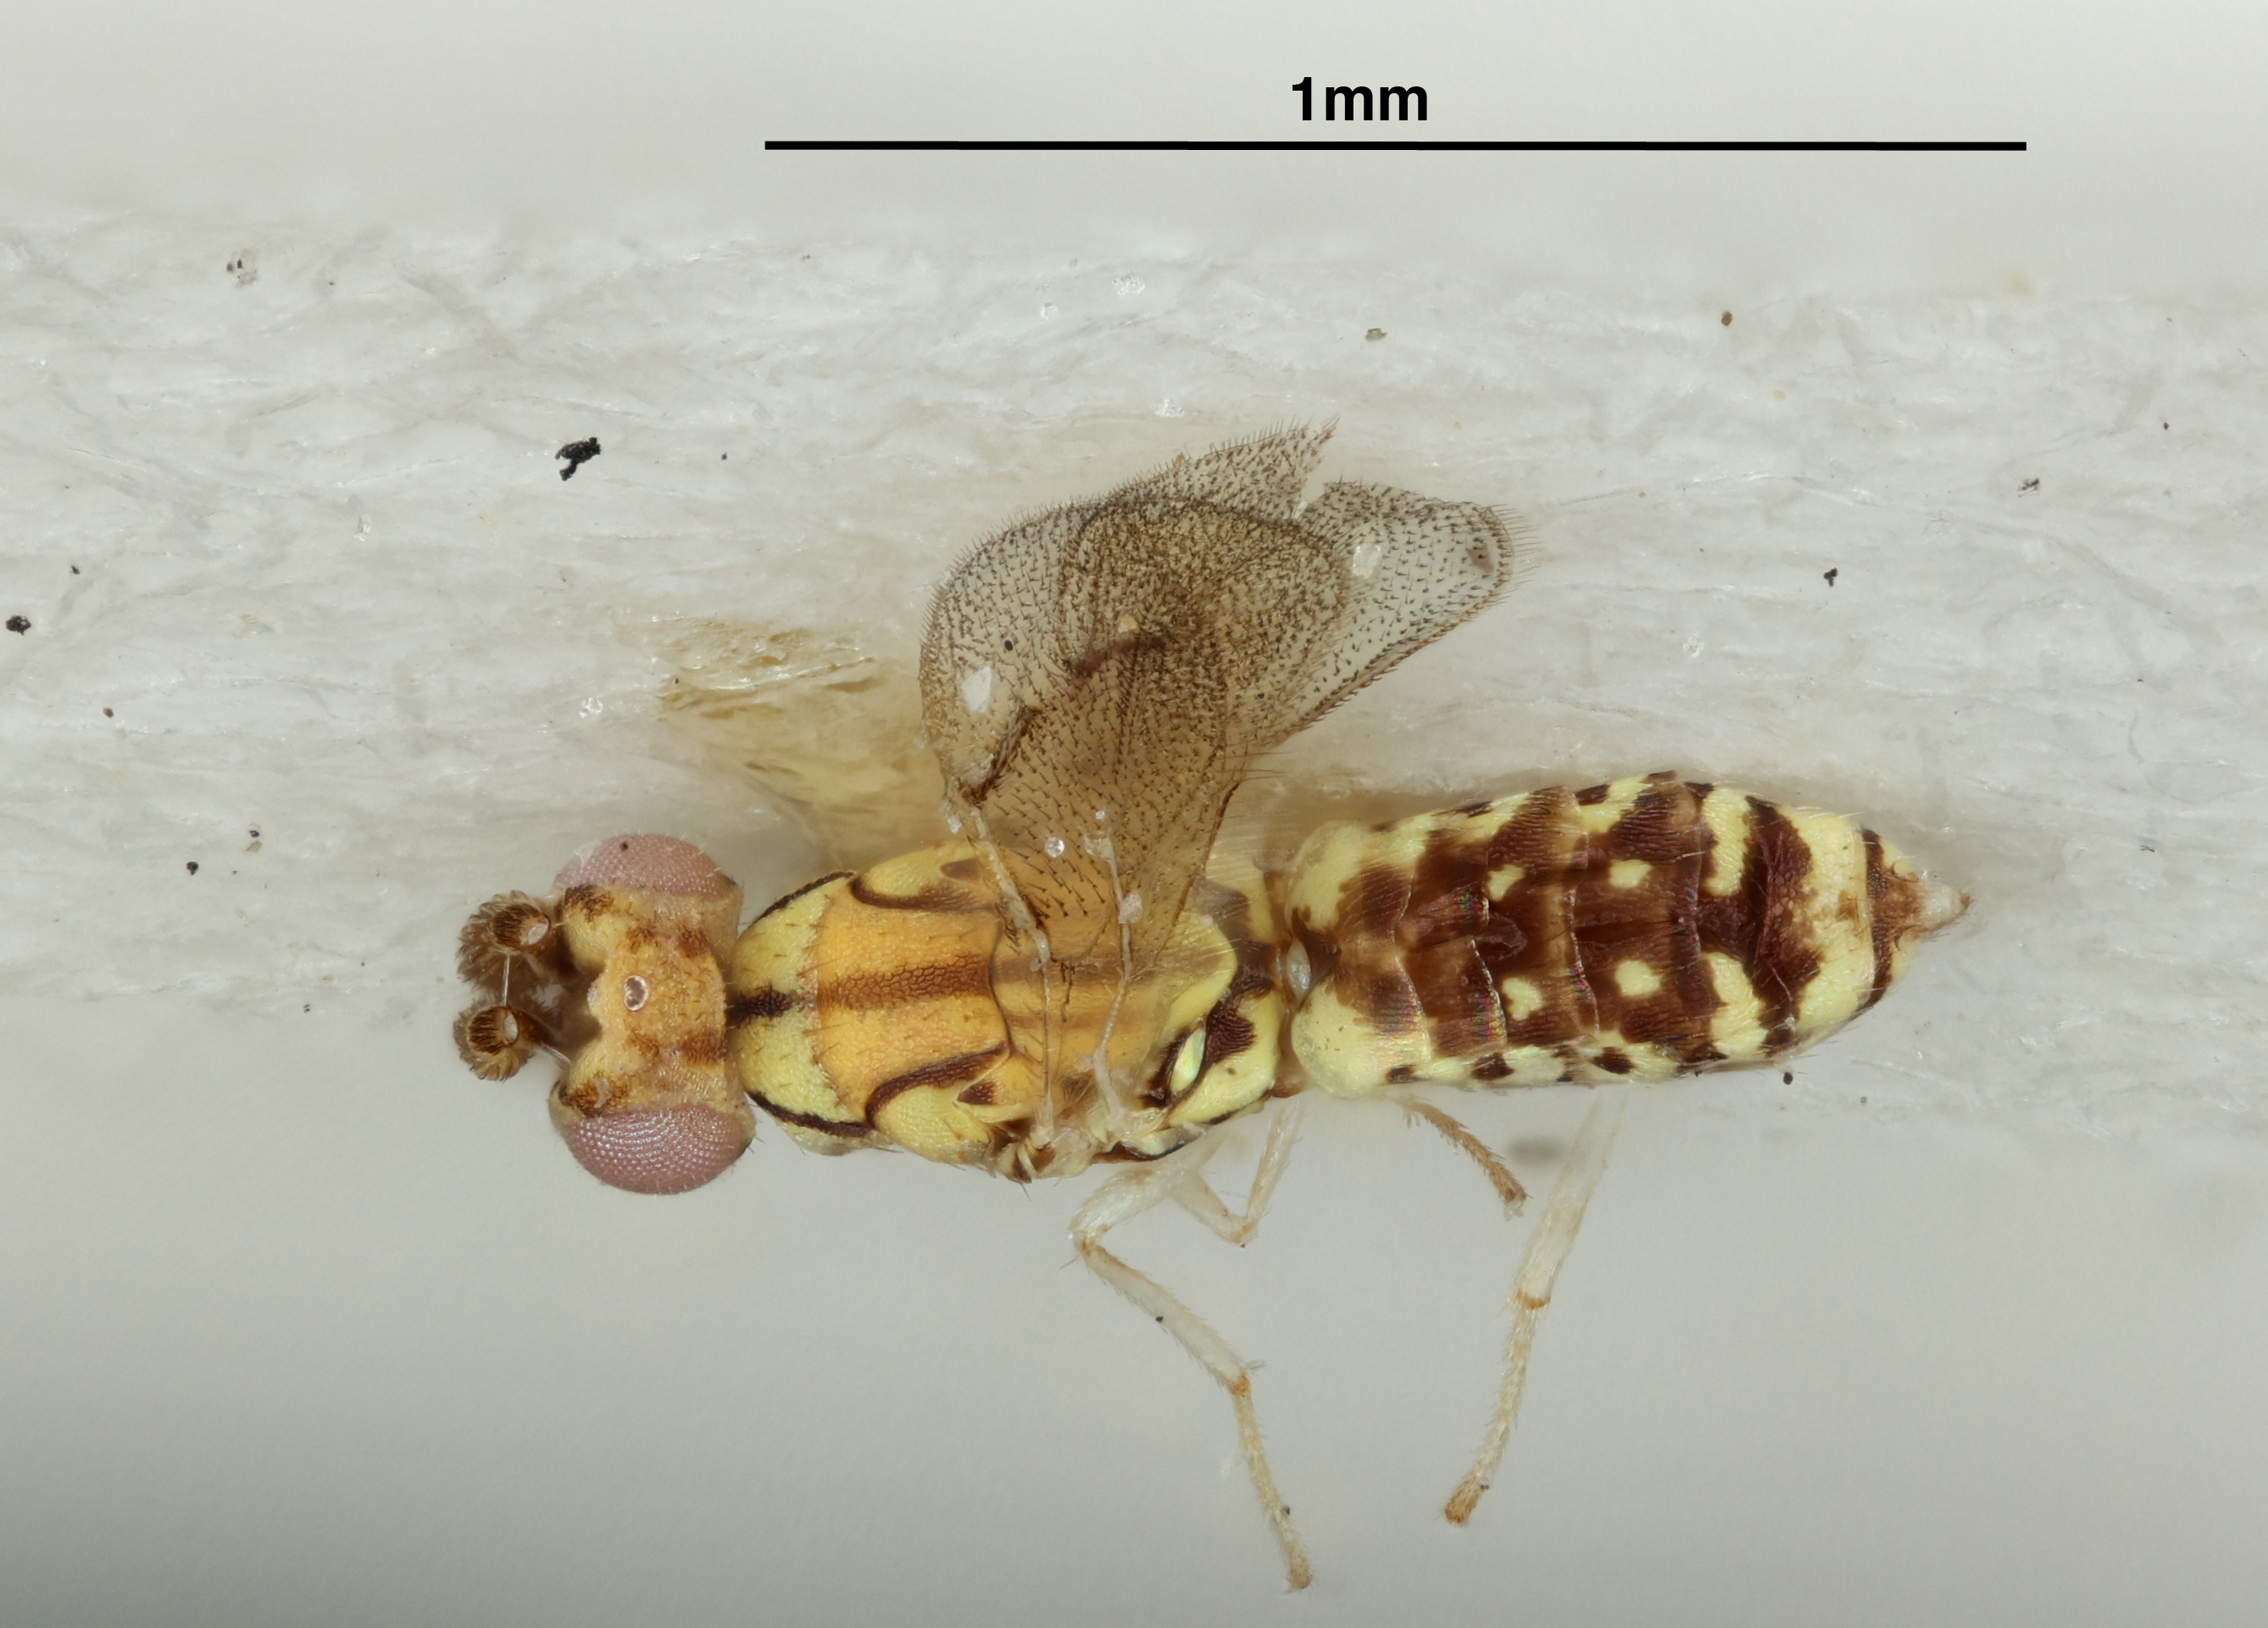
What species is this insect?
Cirrospilus coachellae
